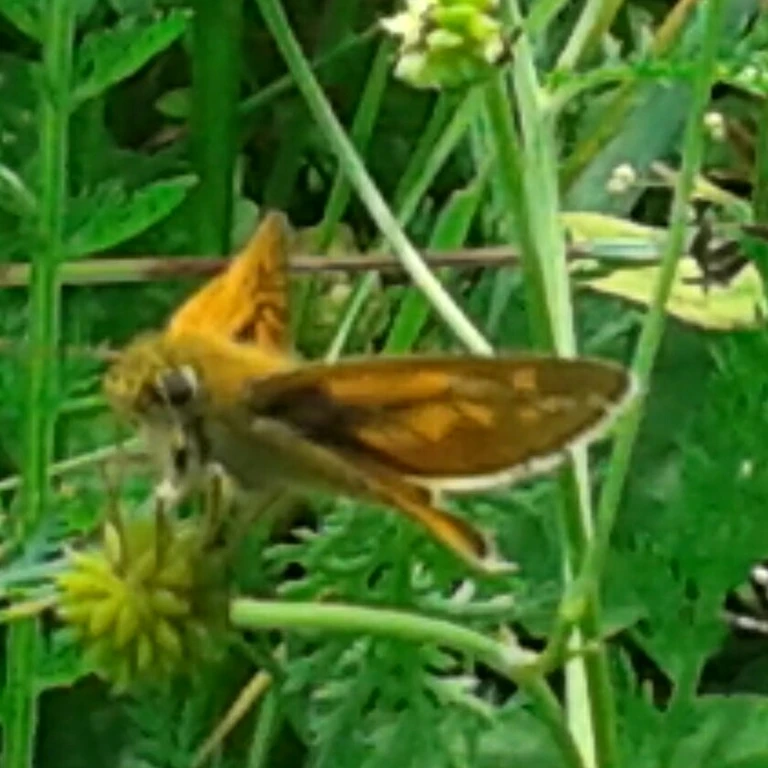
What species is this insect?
Ochlodes sylvanus (also Ochlodes venata)
